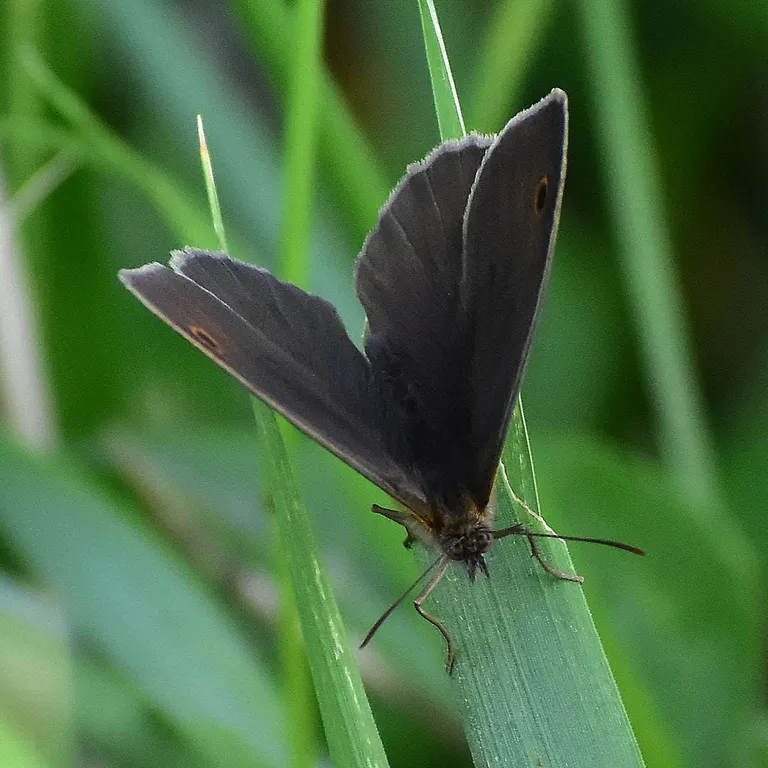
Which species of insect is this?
Maniola jurtina
